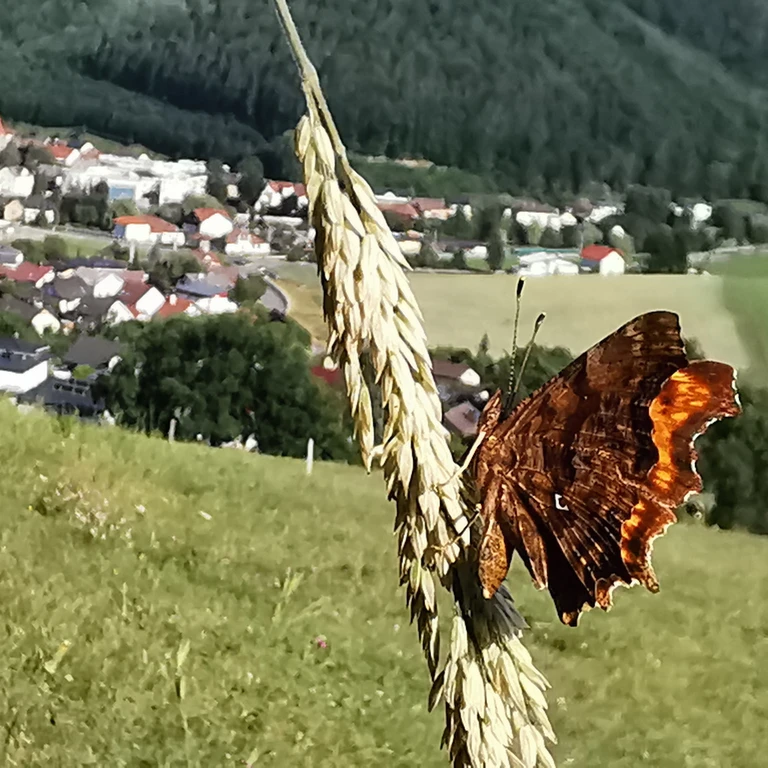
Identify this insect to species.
Polygonia c-album
